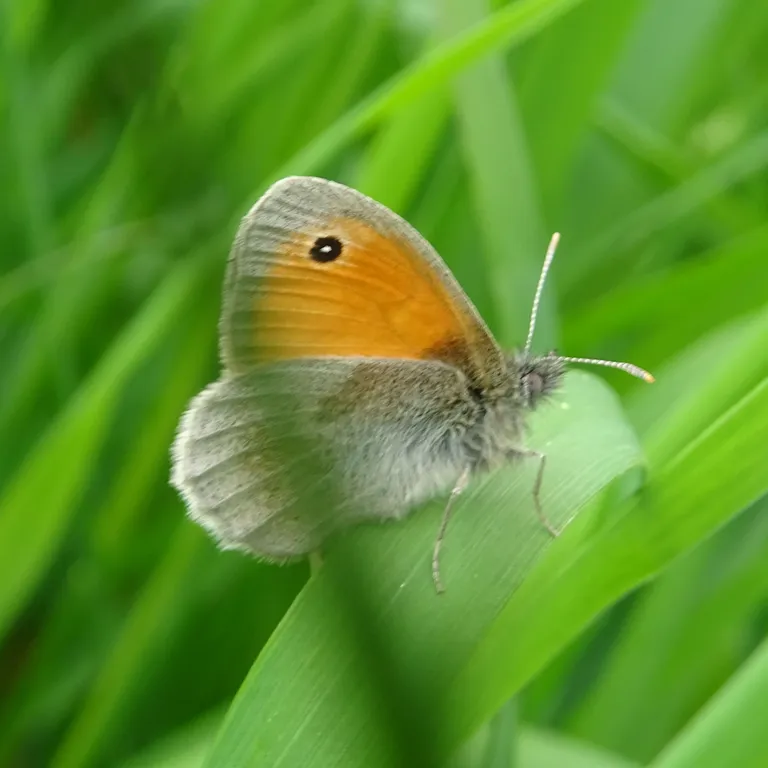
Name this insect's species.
Coenonympha pamphilus
